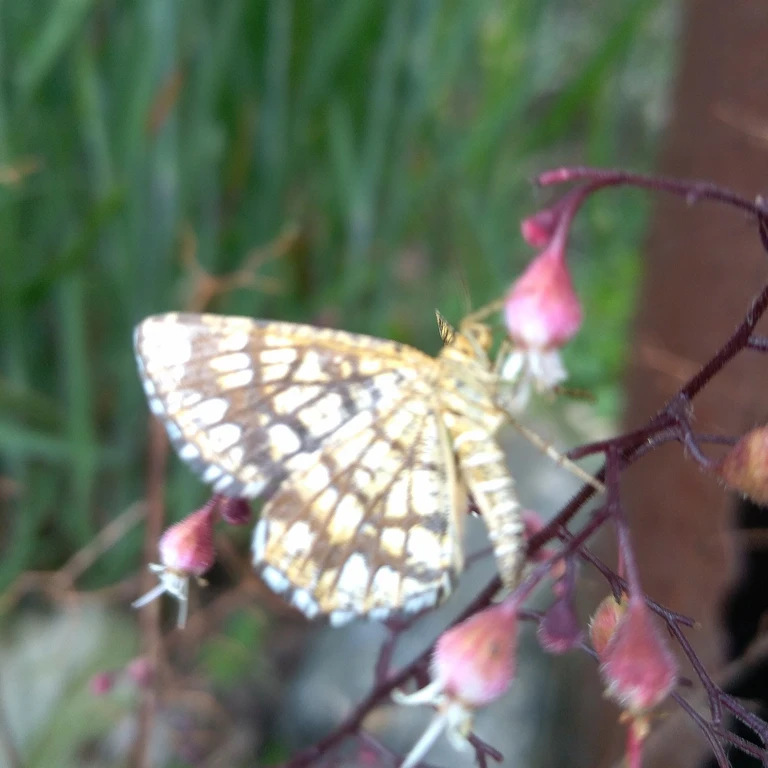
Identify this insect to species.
Chiasmia clathrata
